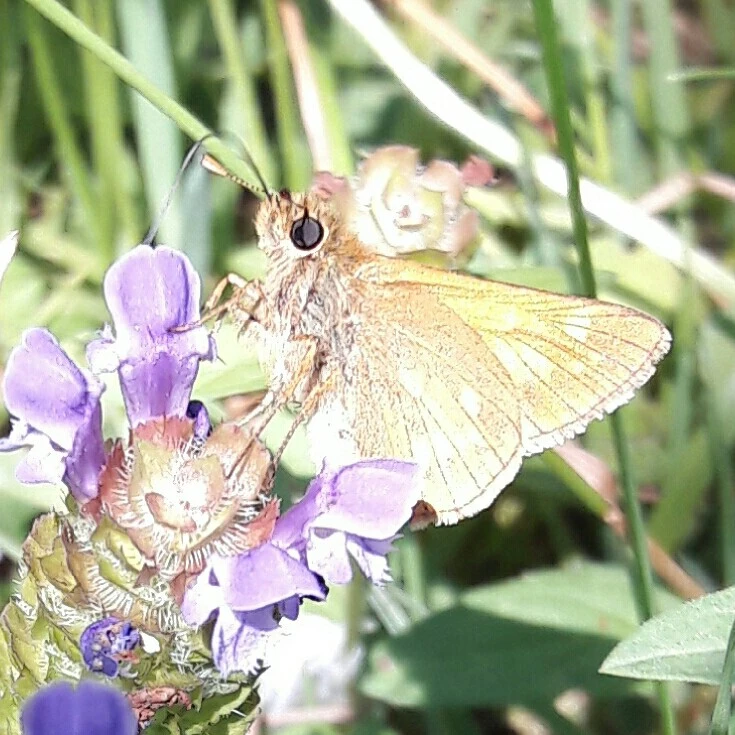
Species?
Ochlodes sylvanus (also Ochlodes venata)
